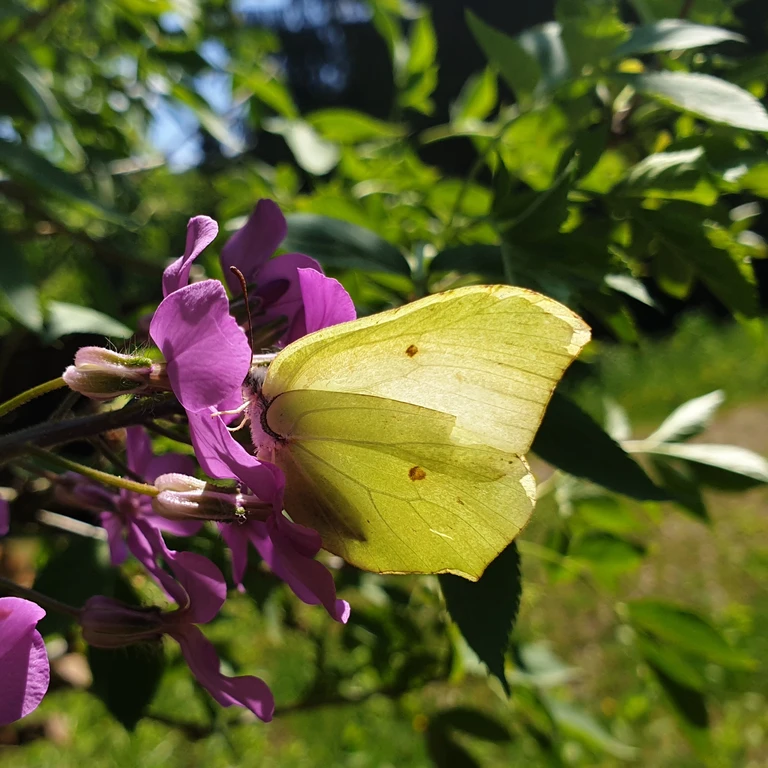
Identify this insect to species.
Gonepteryx rhamni
